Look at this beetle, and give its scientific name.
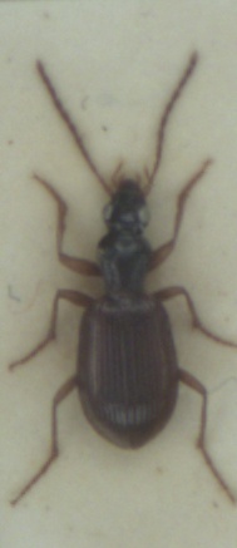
Oxypselaphus obscurus
